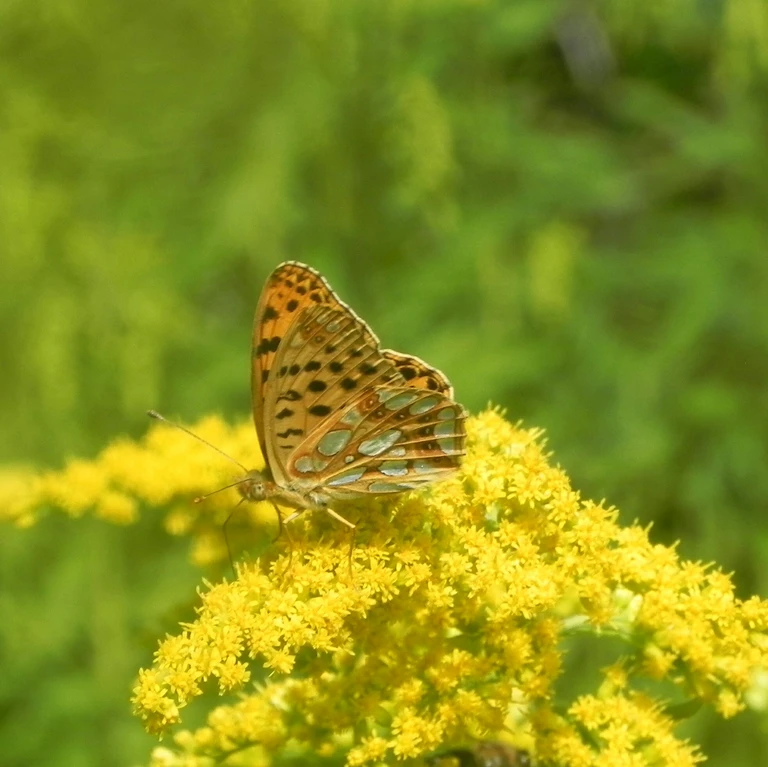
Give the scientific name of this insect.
Issoria lathonia
